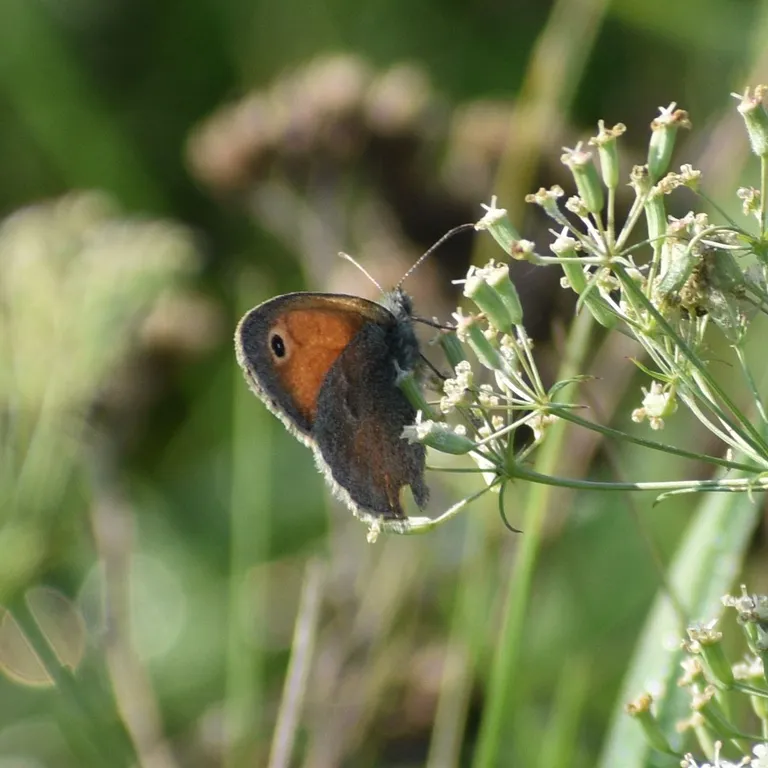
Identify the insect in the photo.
Coenonympha pamphilus
